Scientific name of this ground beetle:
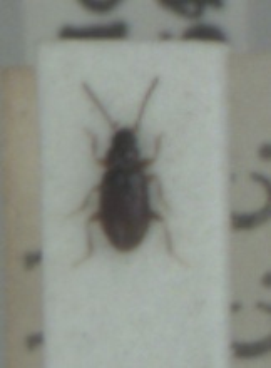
Tachys bistriatus
